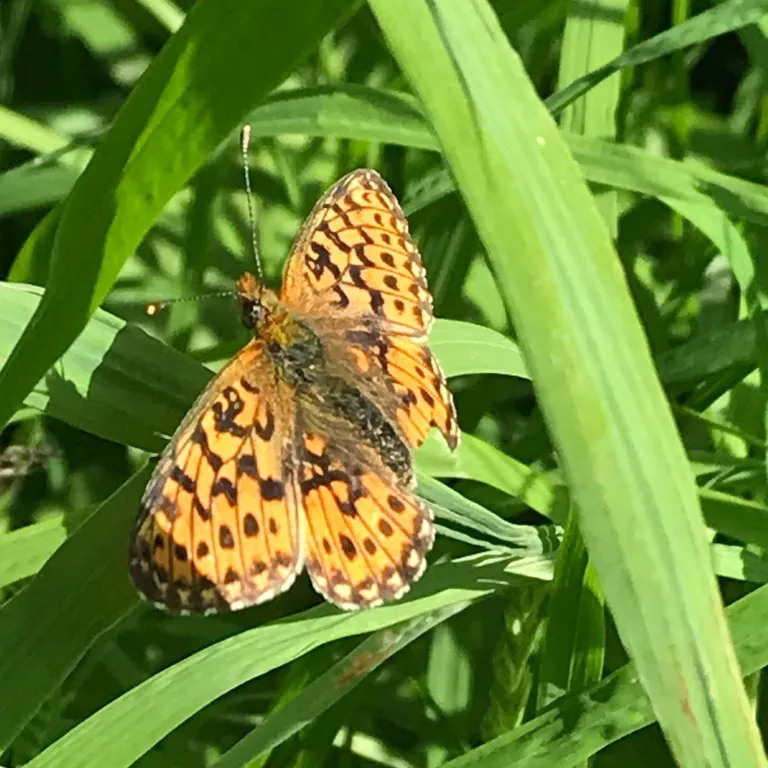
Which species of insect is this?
Boloria euphrosyne (also Clossiana euphrosyne)
